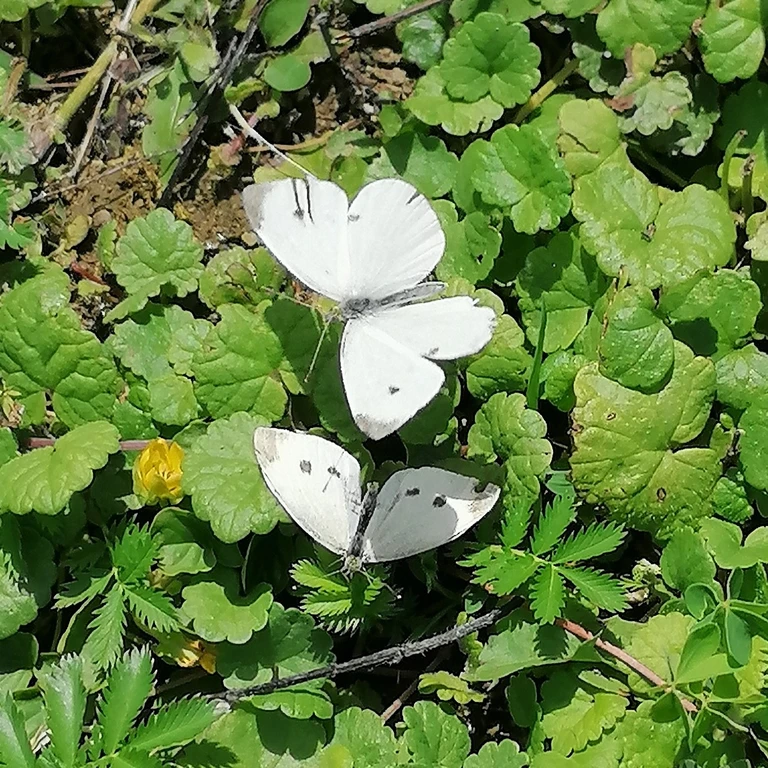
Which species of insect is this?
Pieris rapae
